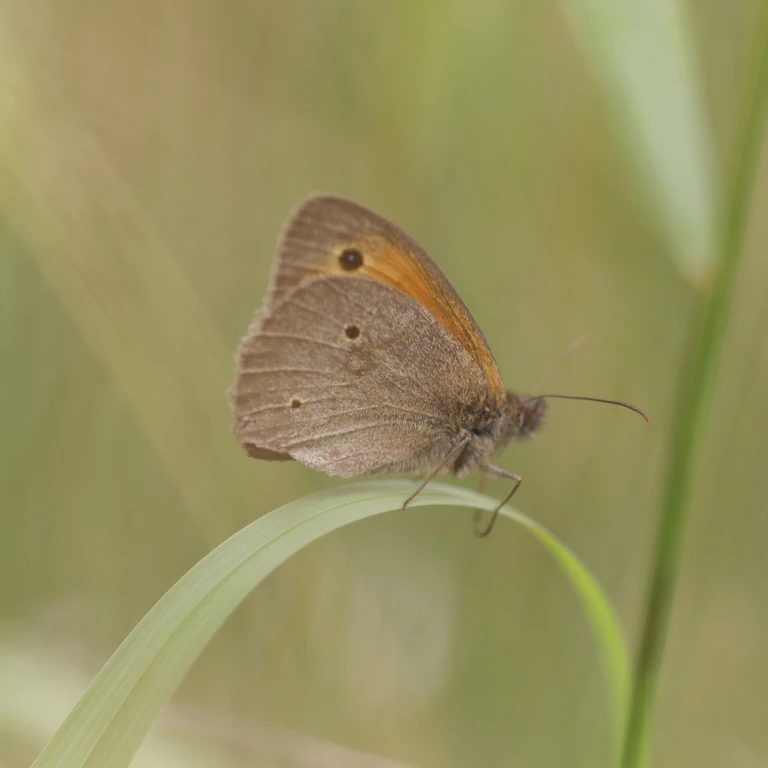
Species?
Maniola jurtina
